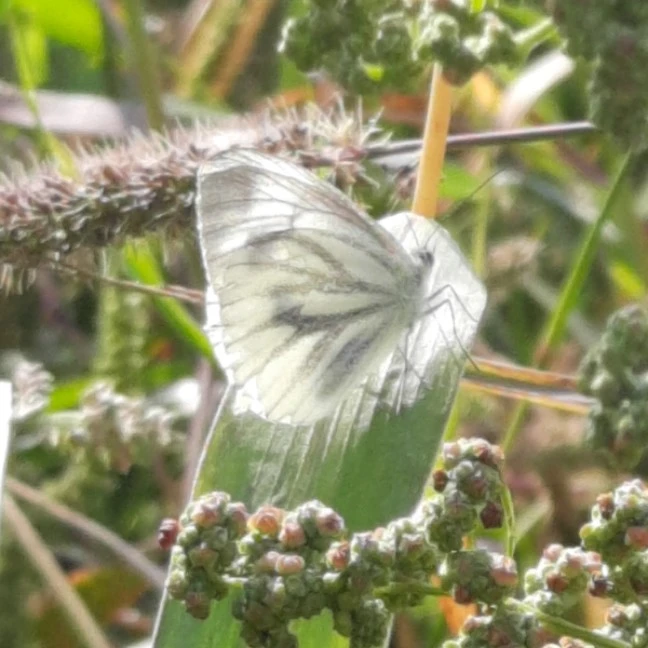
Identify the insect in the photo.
Pieris napi
